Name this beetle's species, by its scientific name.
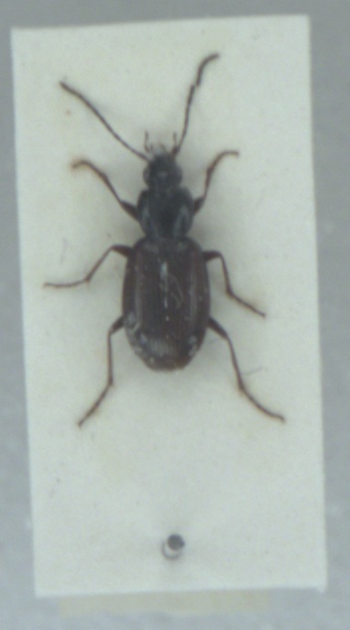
Agonum fuliginosum
